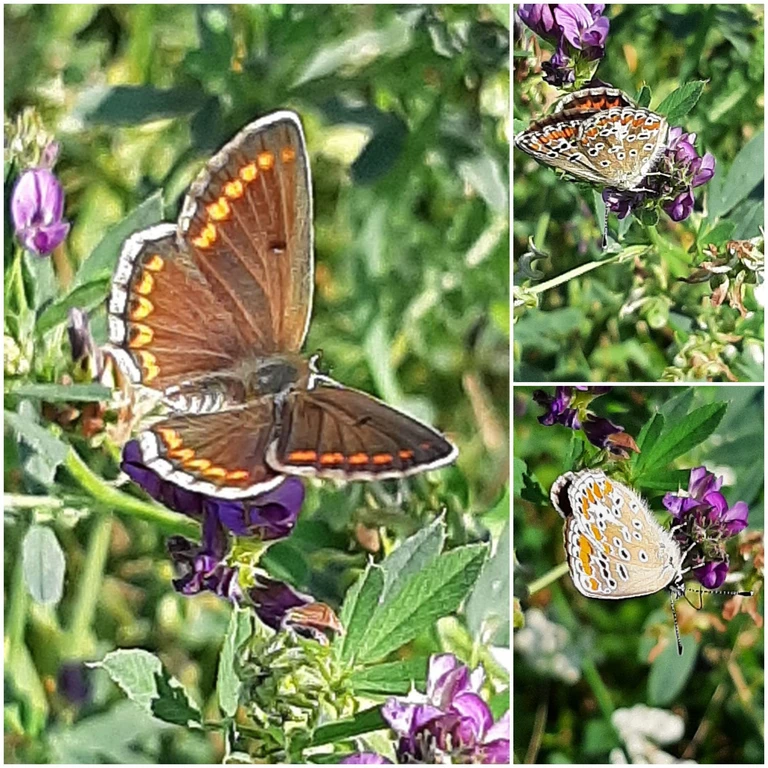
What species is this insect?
Aricia agestis/artaxerxes
